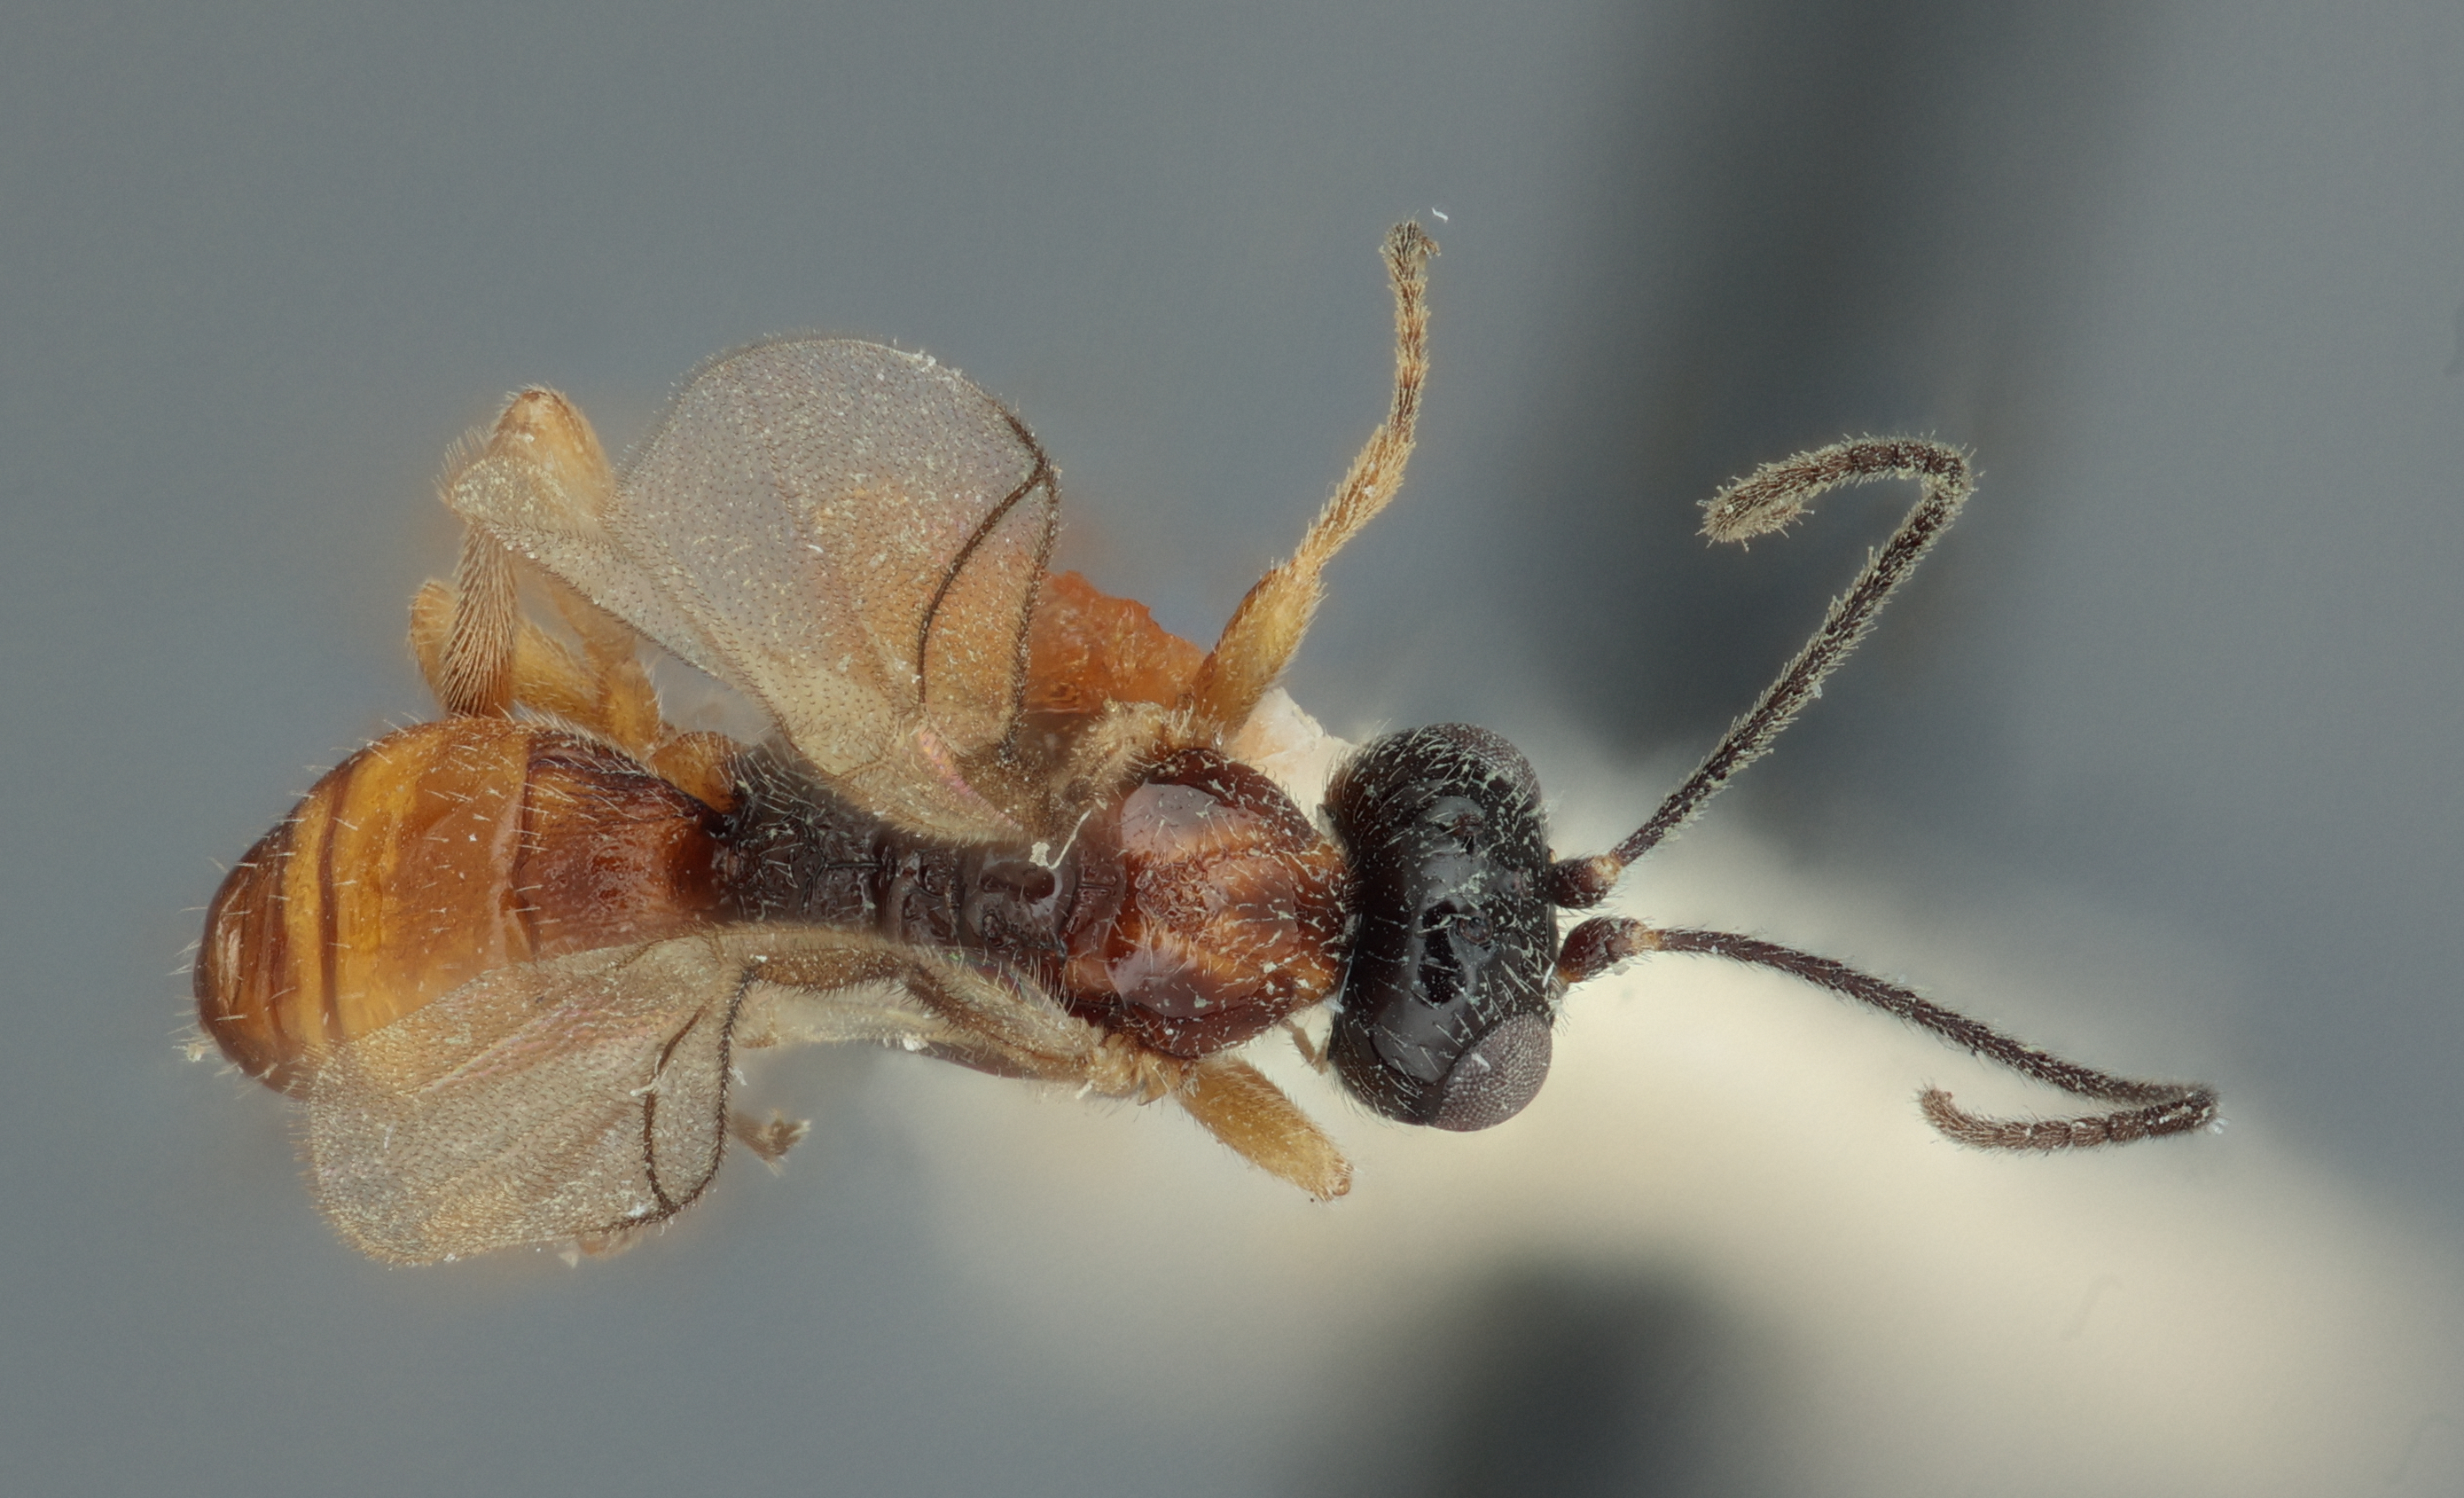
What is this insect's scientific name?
Eubazus frater
